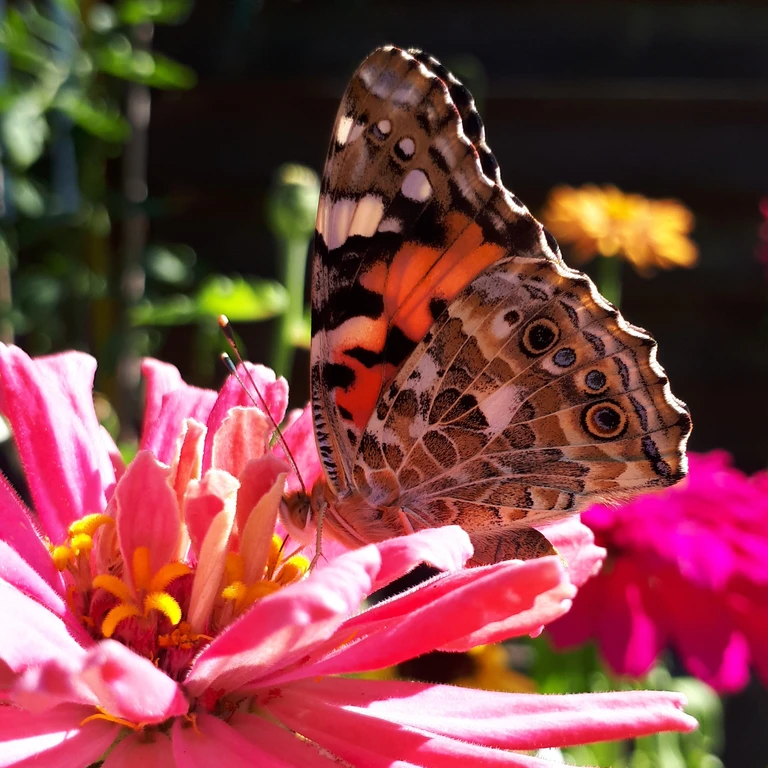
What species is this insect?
Vanessa cardui
